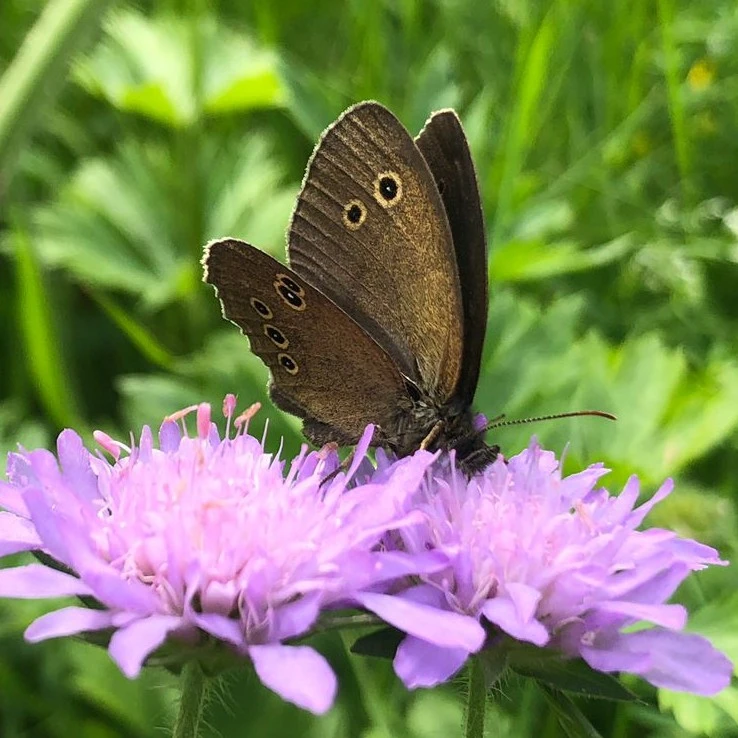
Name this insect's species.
Aphantopus hyperantus
